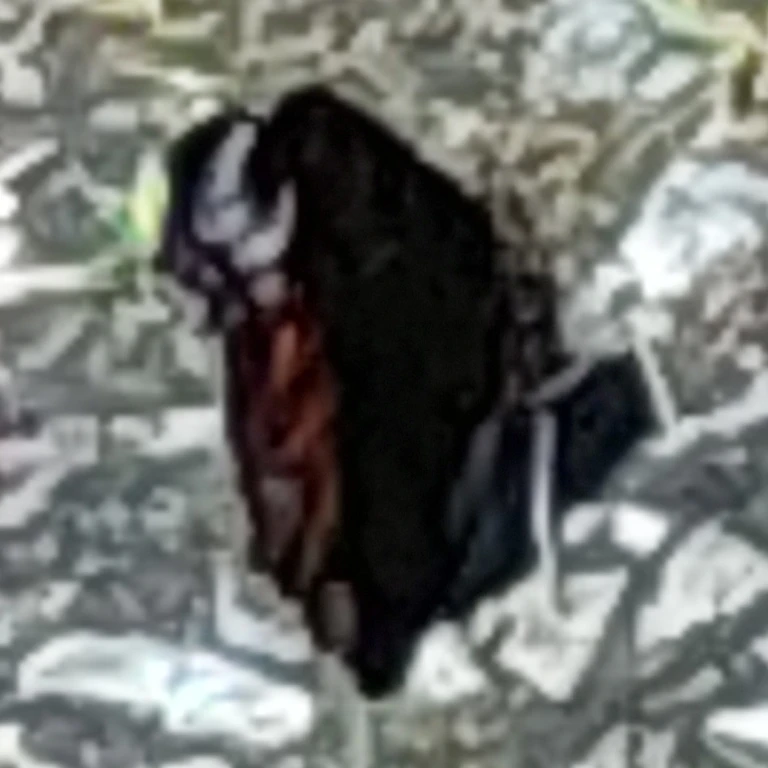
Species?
Aglais io
